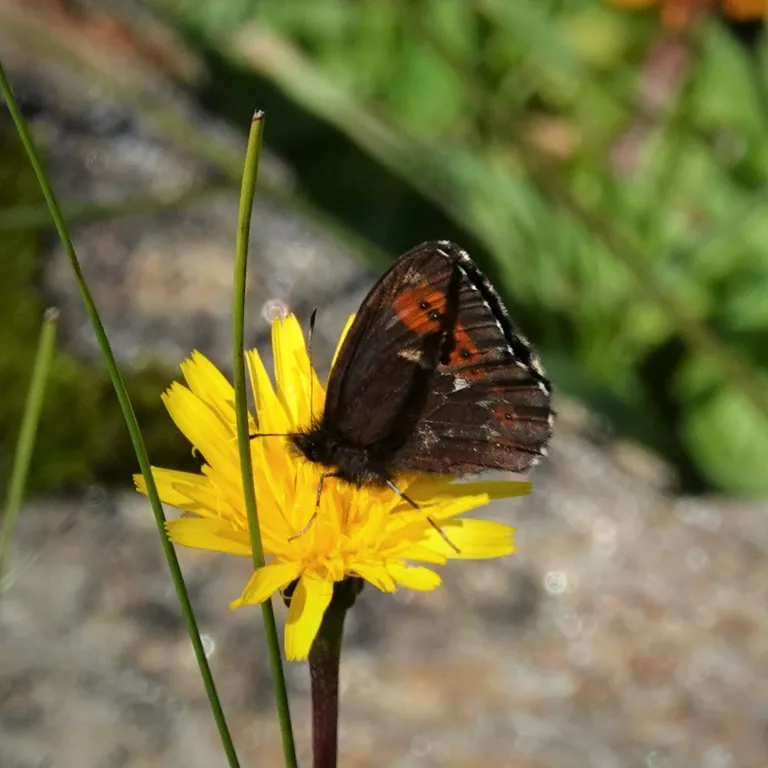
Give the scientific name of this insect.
Erebia euryale
